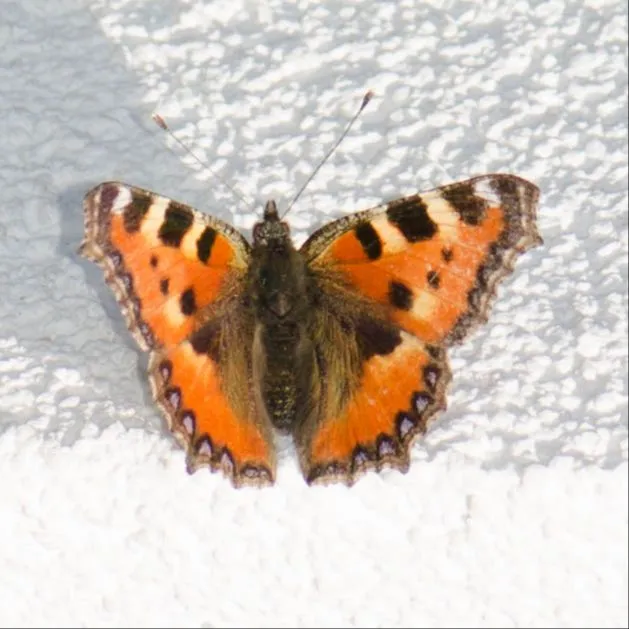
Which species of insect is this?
Aglais urticae
